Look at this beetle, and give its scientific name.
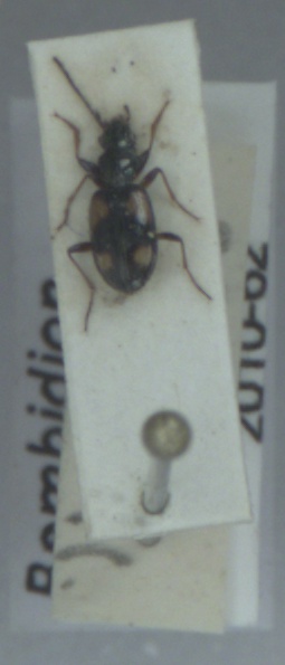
Bembidion illigeri
